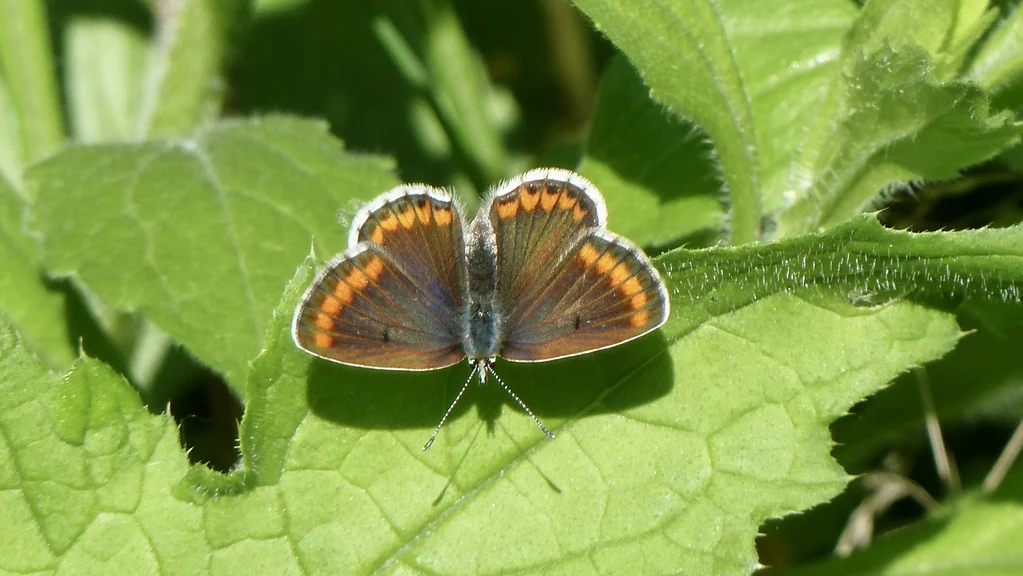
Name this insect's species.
Aricia agestis/artaxerxes
